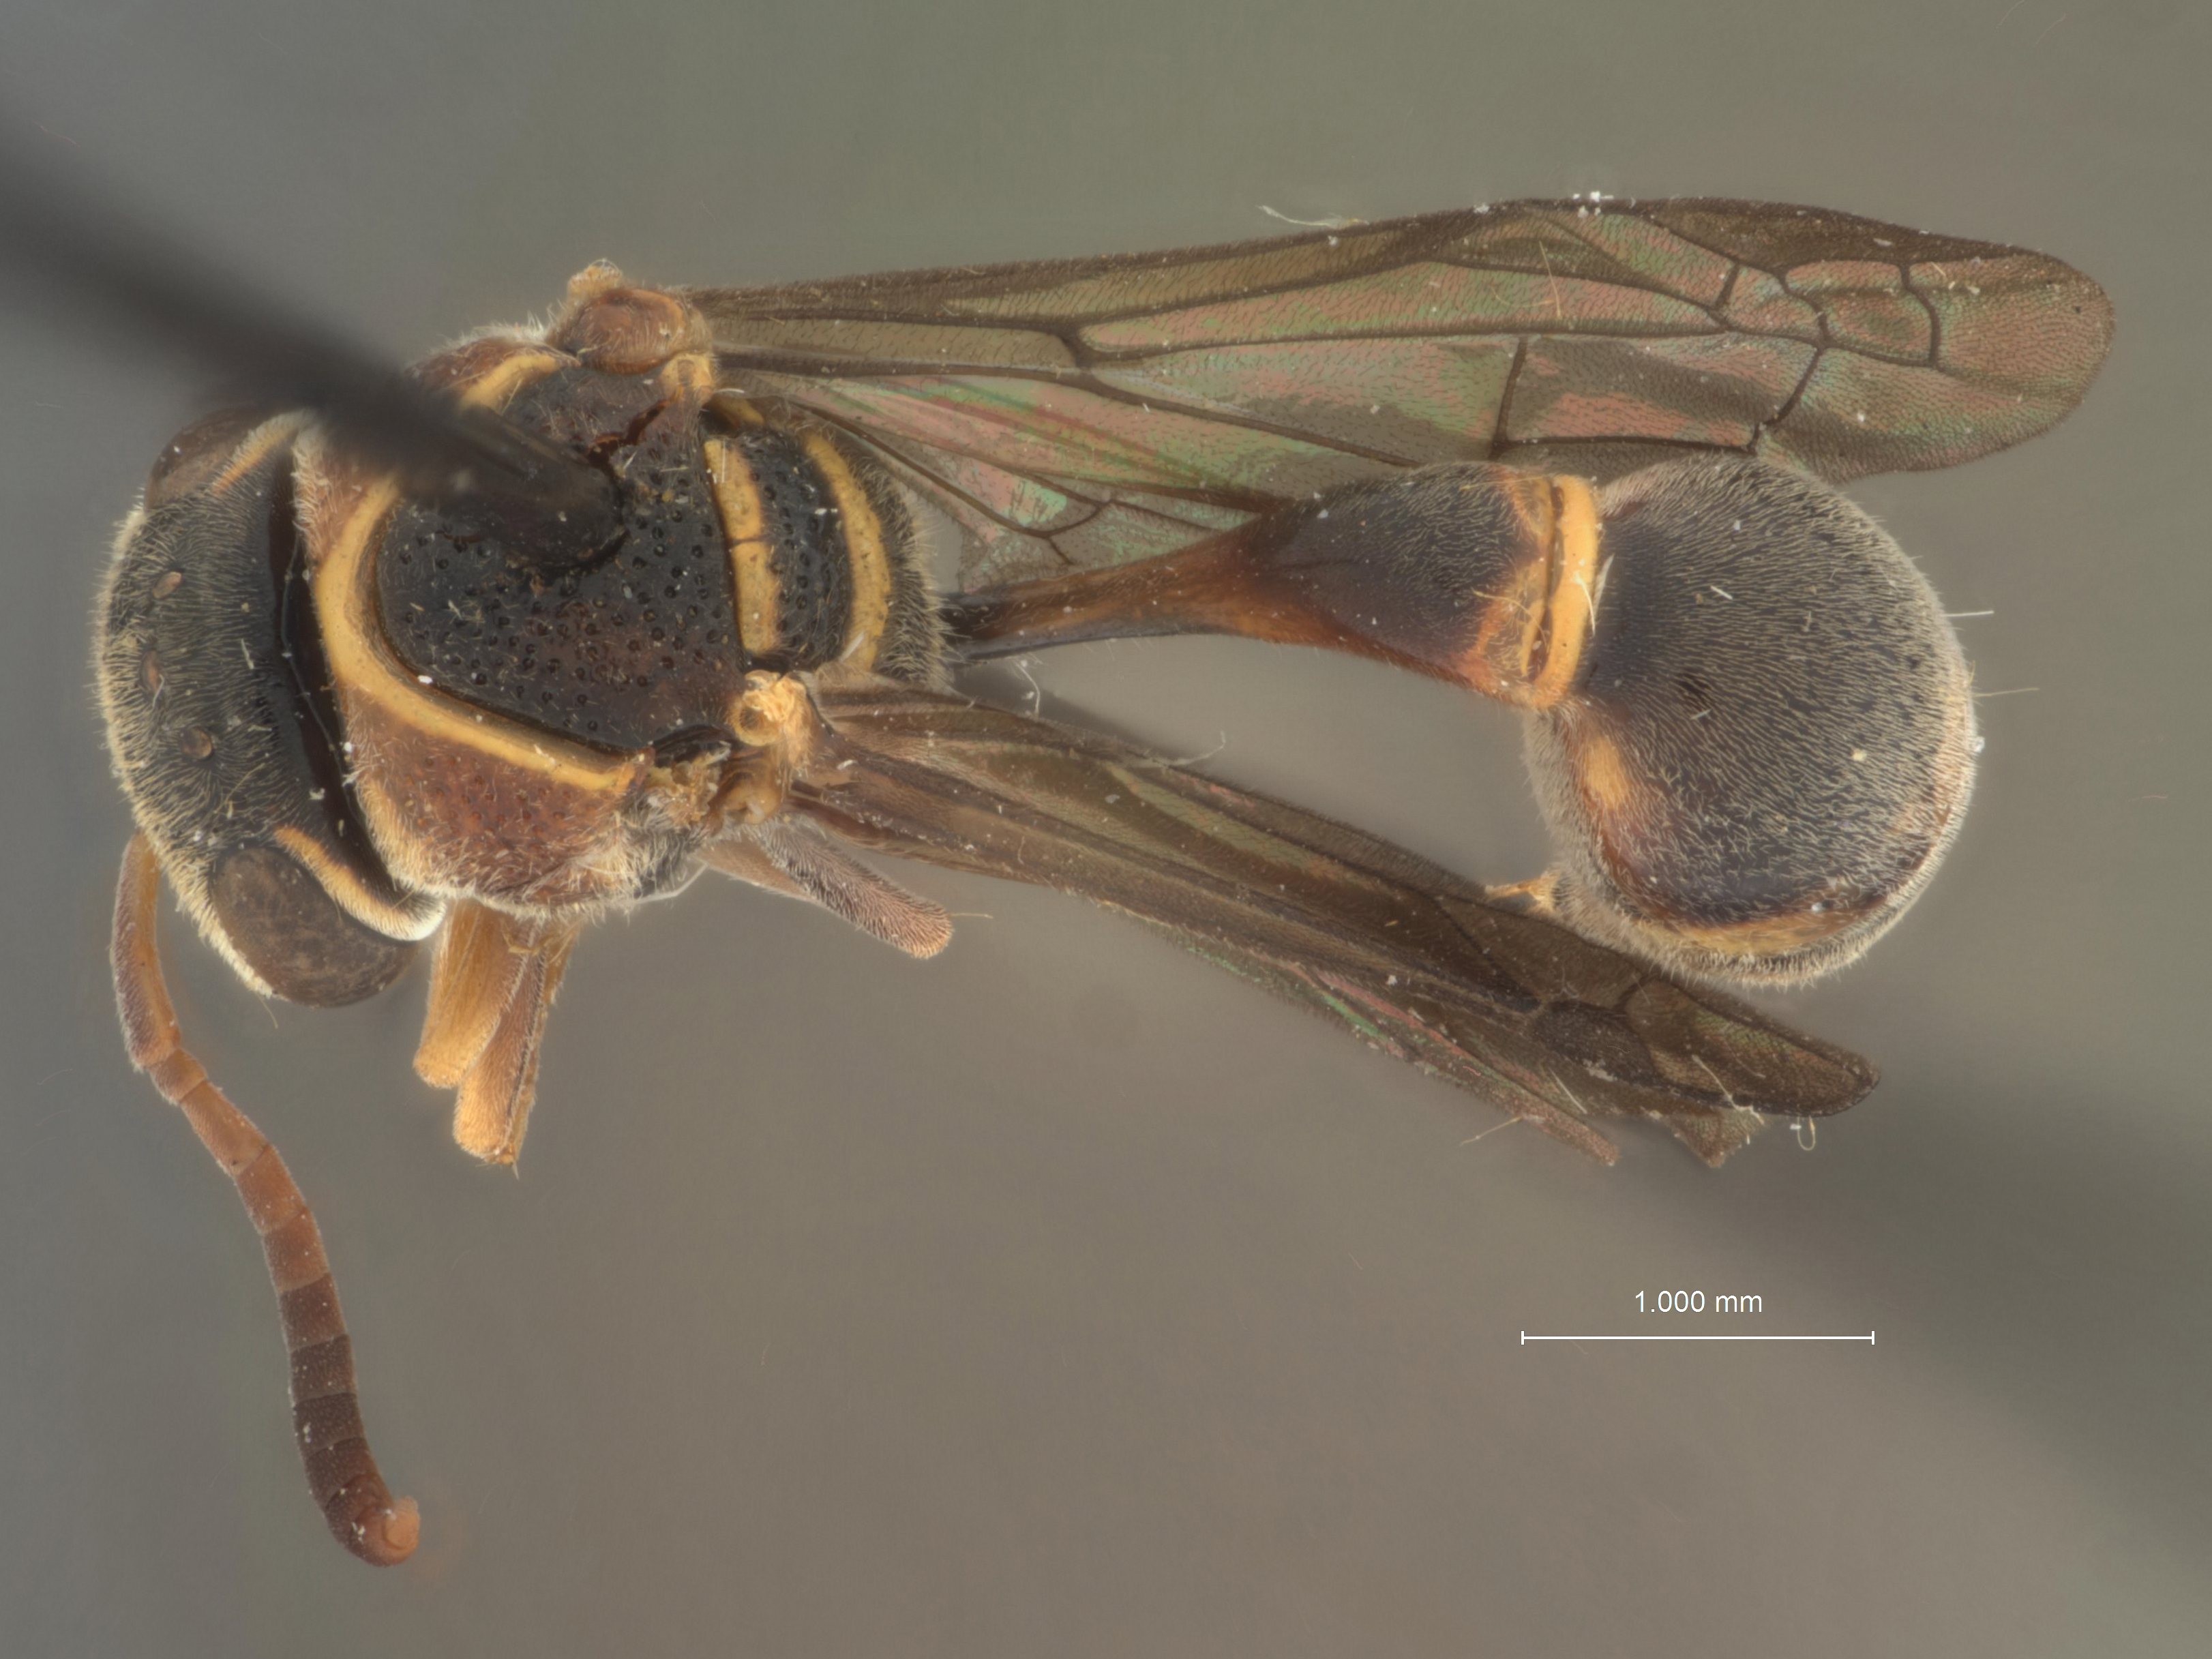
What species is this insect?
Omicron furiosum
